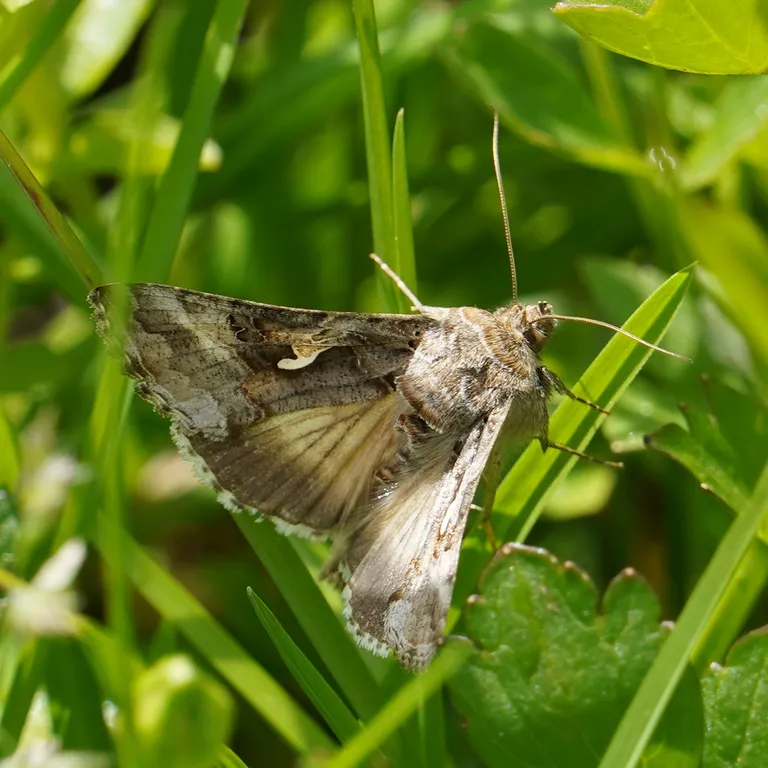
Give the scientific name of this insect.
Autographa gamma
